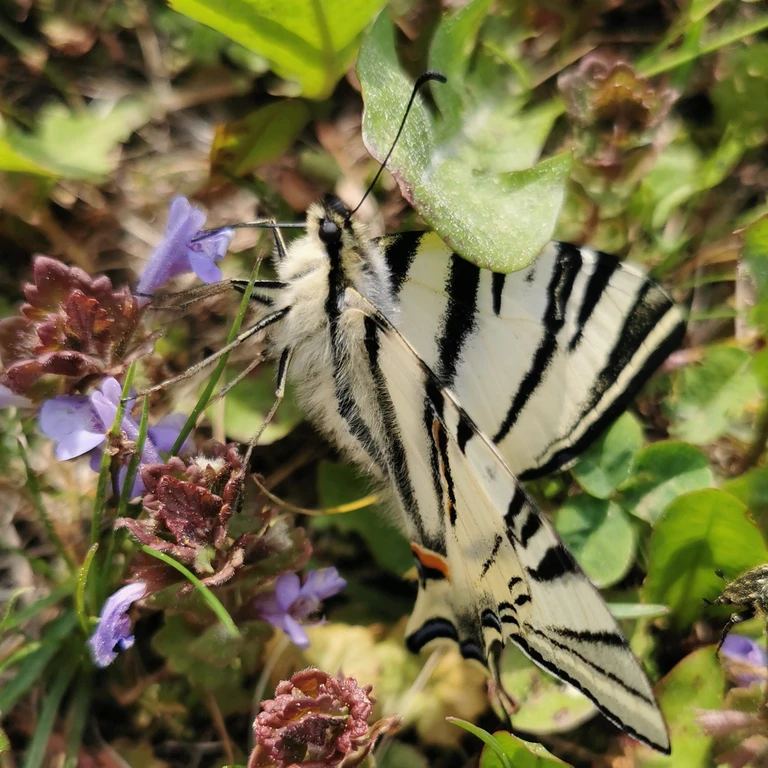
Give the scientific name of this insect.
Iphiclides podalirius
